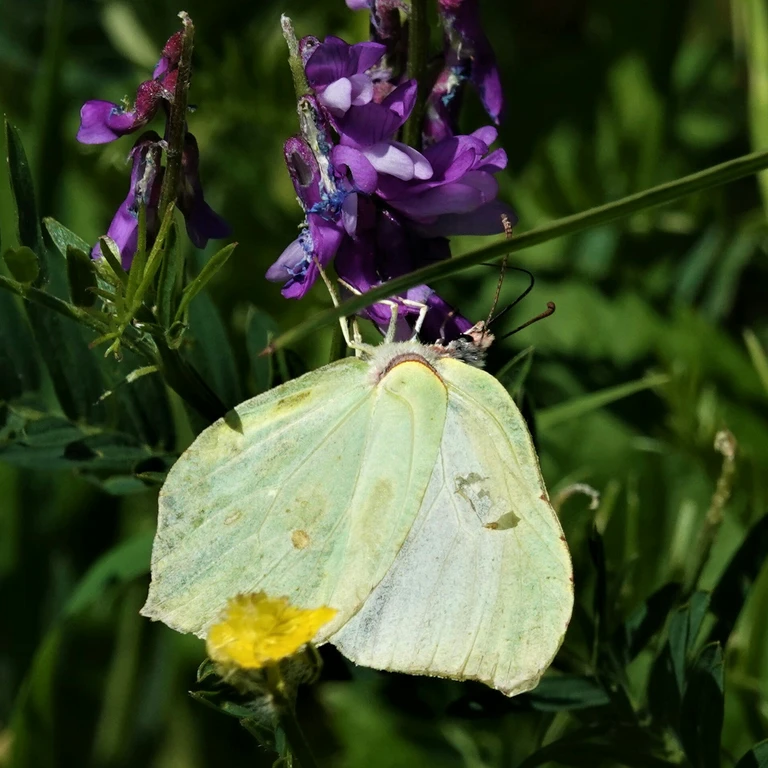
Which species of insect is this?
Gonepteryx rhamni
